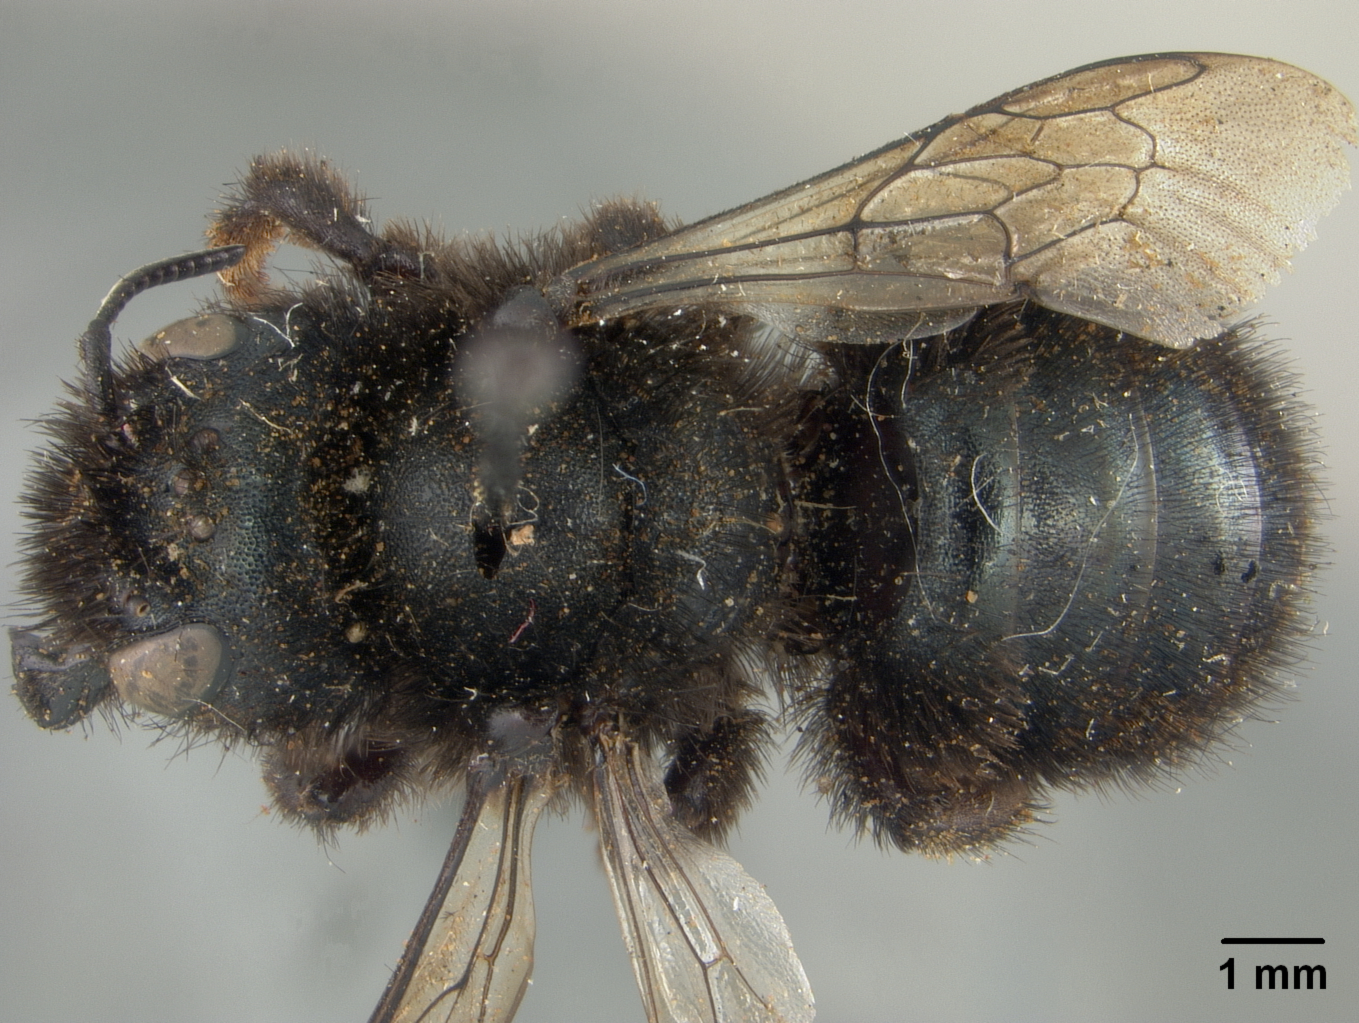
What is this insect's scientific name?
Osmia mendocinensis
